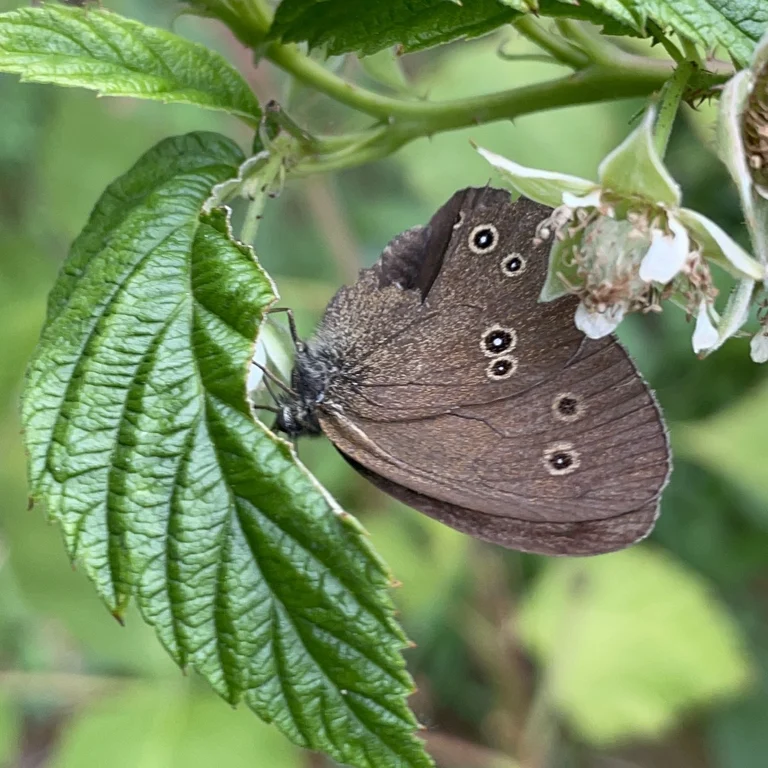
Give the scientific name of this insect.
Aphantopus hyperantus
